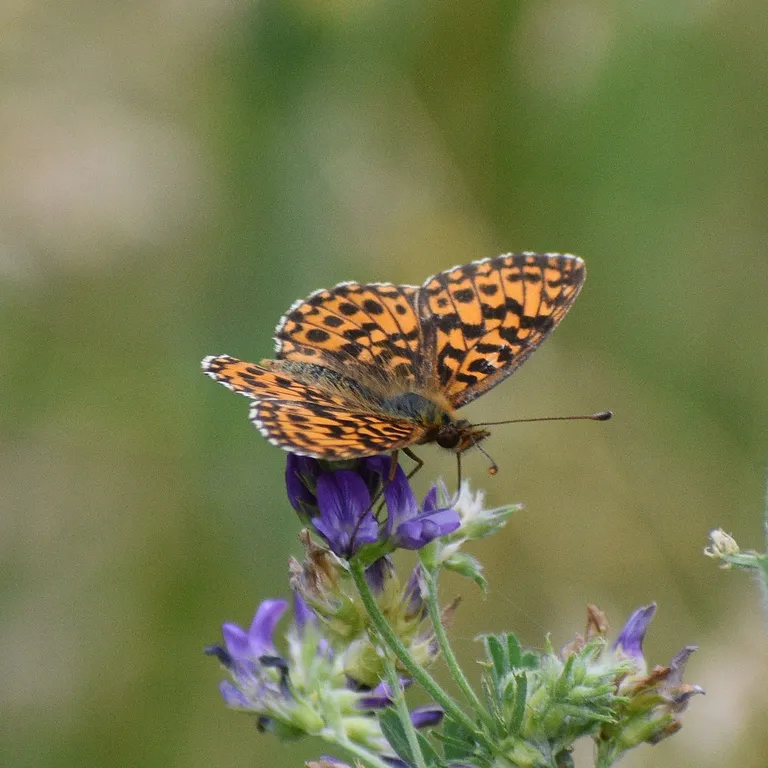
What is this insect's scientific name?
Boloria dia
